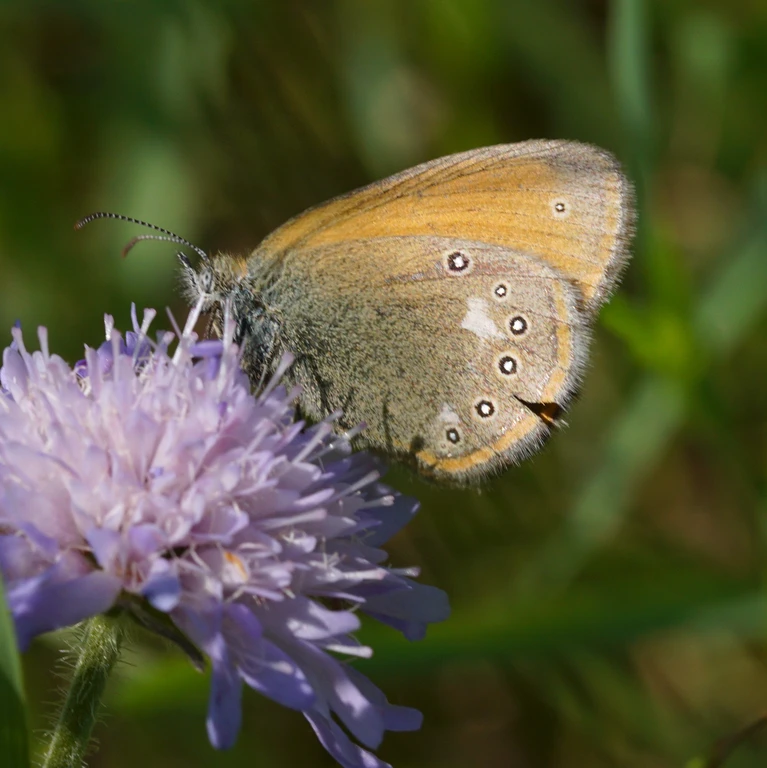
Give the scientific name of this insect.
Coenonympha glycerion (also Coenonympha iphis)
